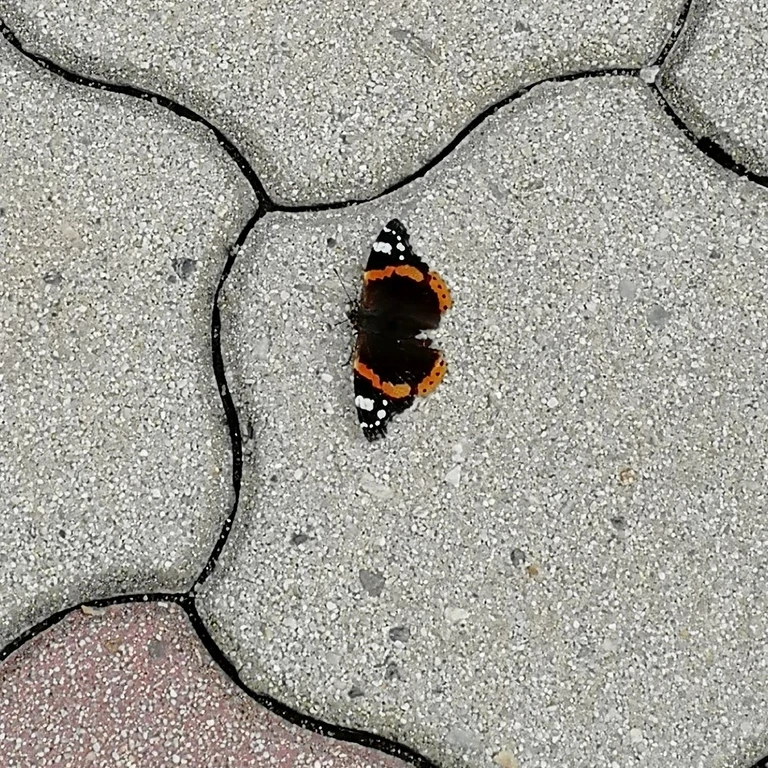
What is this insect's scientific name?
Vanessa atalanta
